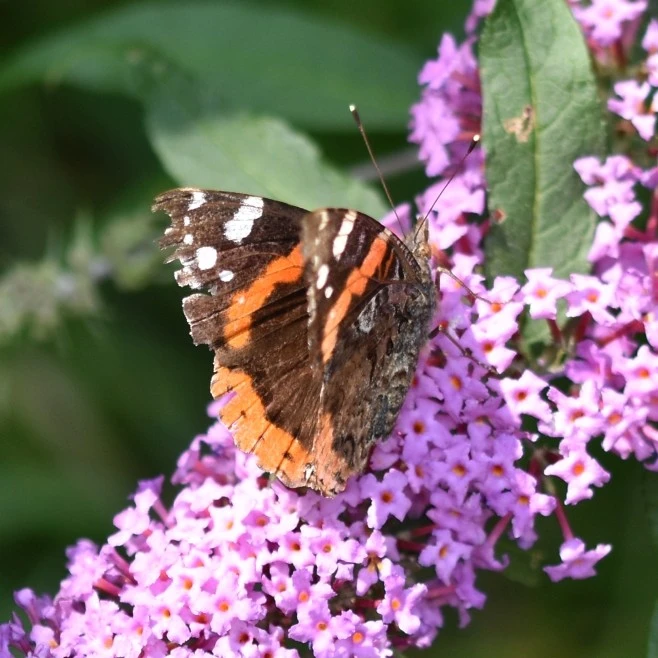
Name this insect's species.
Vanessa atalanta
